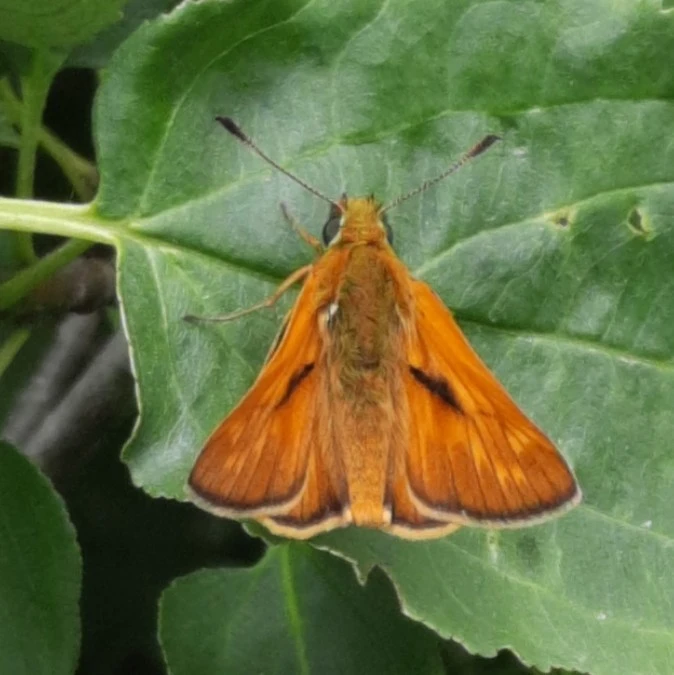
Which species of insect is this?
Ochlodes sylvanus (also Ochlodes venata)
